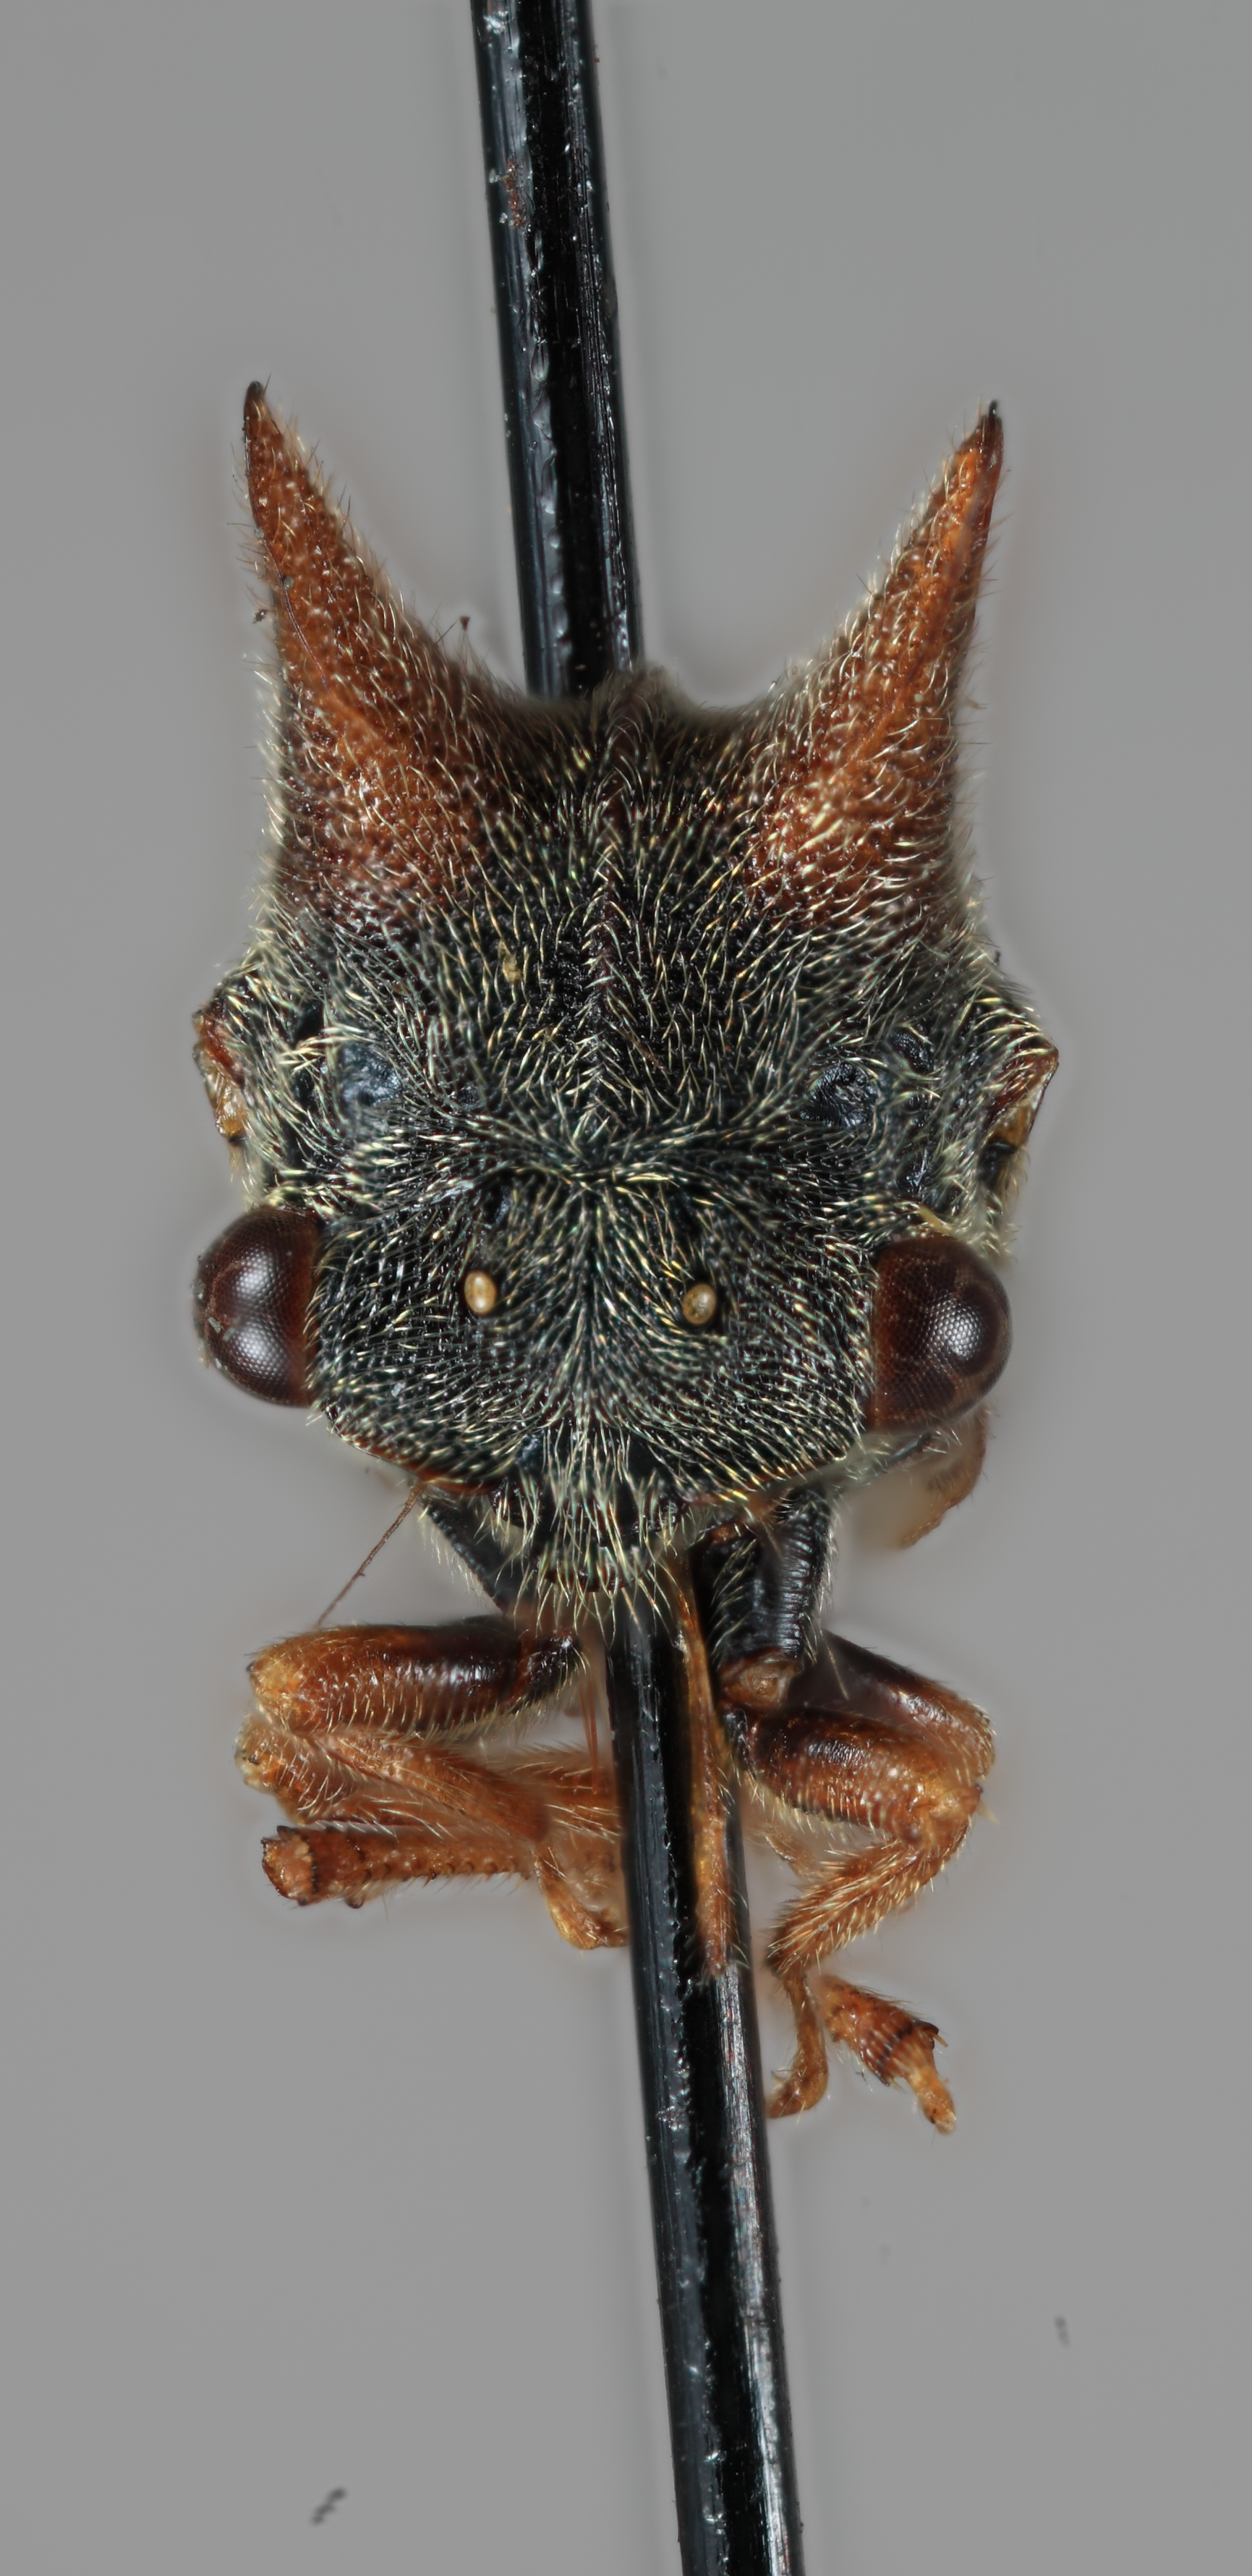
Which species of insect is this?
Tricentrus porrectus
